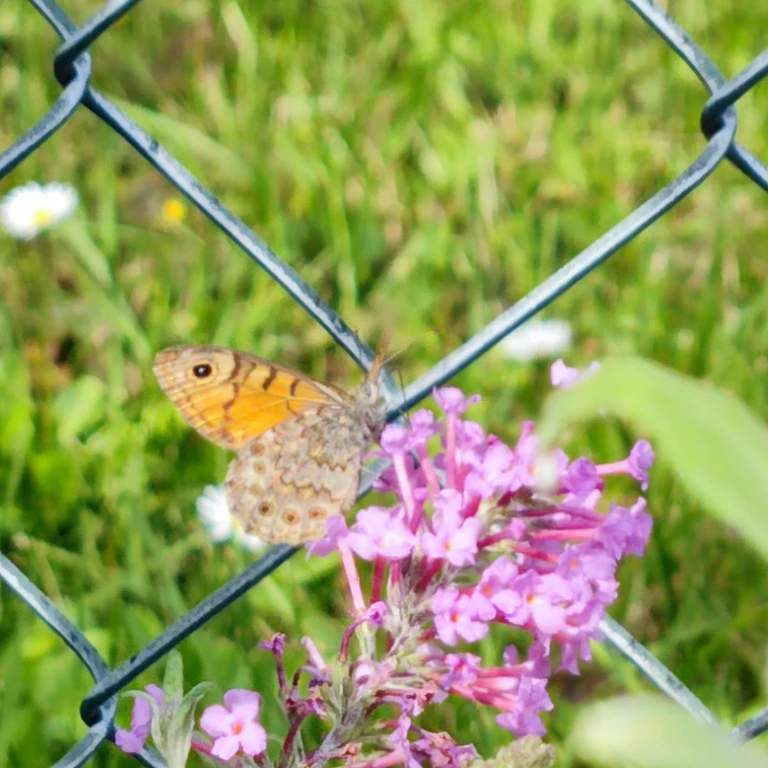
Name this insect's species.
Lasiommata megera (also Pararge megera)
